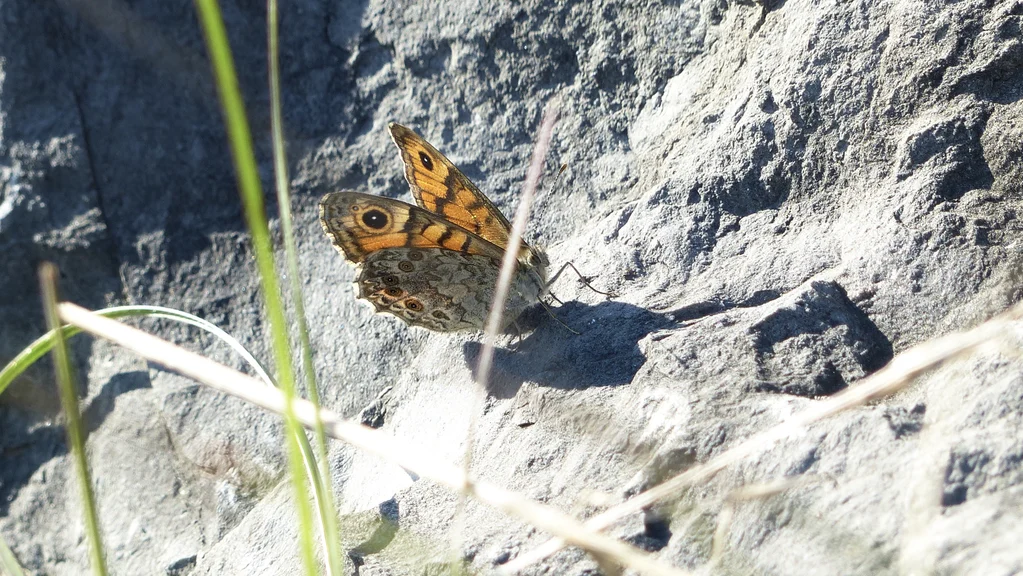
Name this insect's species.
Lasiommata megera (also Pararge megera)
